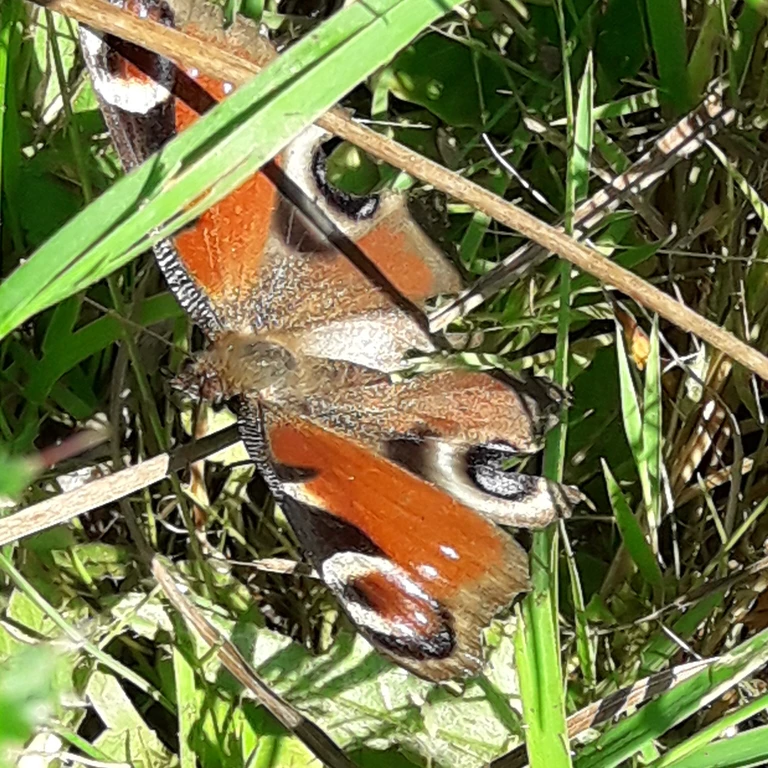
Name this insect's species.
Aglais io
